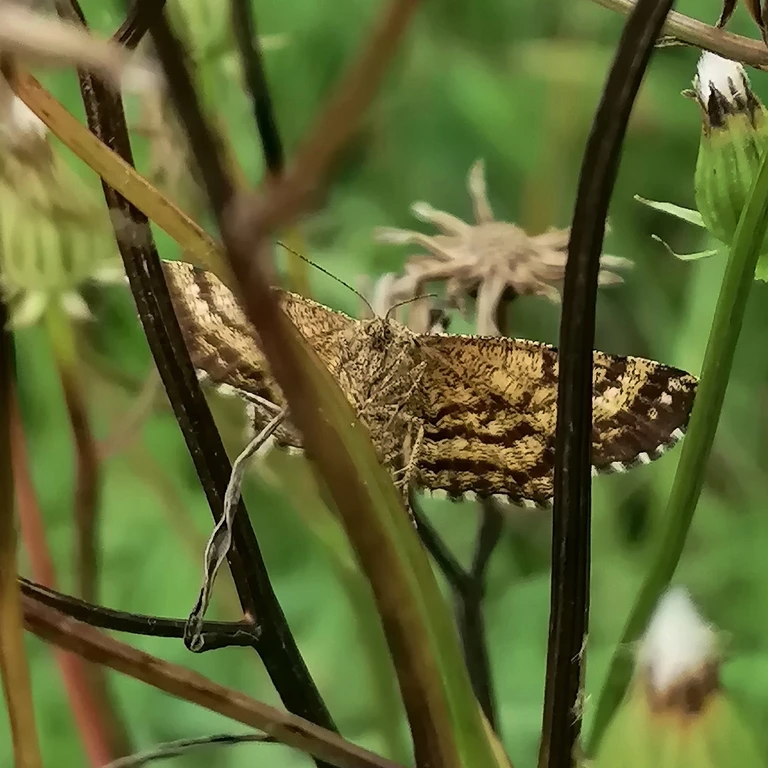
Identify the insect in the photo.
Ematurga atomaria
